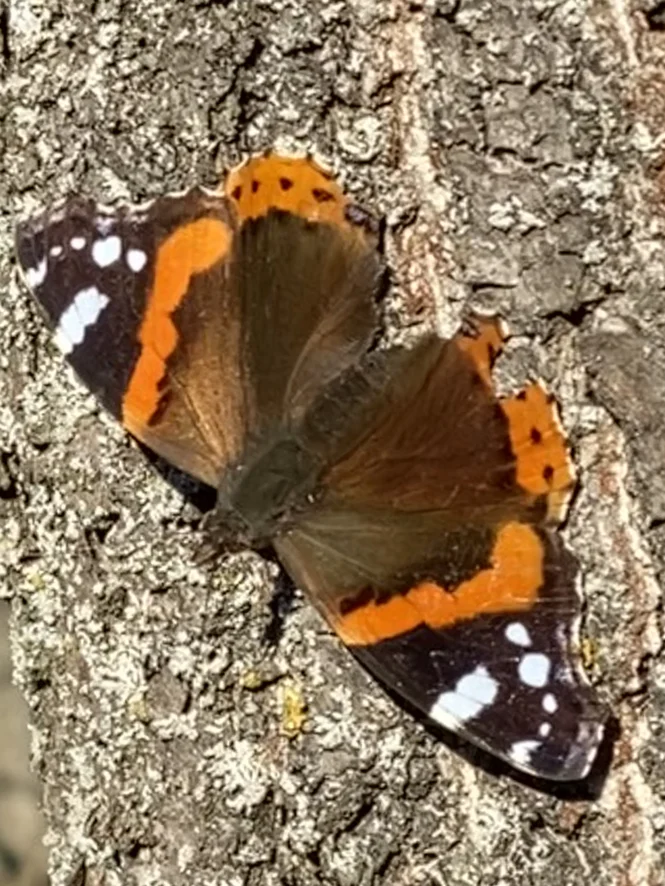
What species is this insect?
Vanessa atalanta
